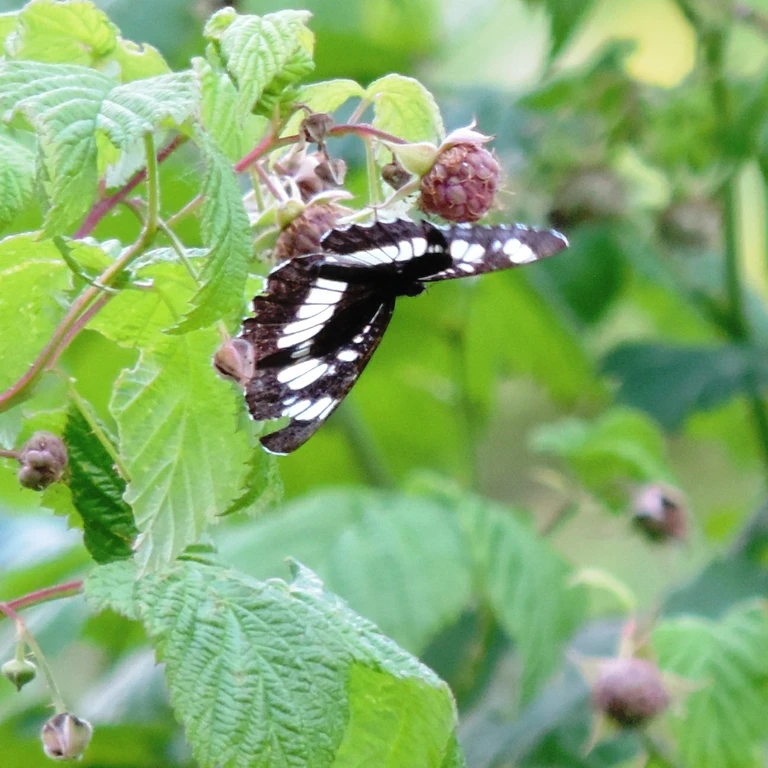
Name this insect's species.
Neptis rivularis
